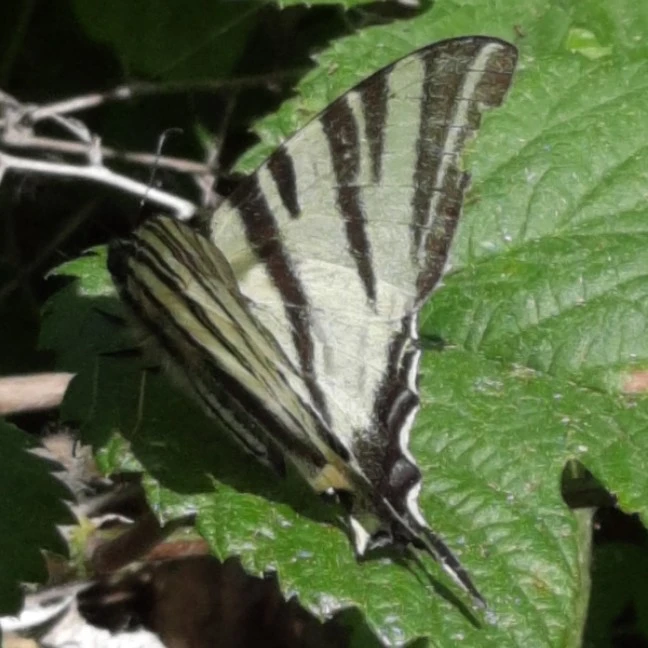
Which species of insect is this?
Iphiclides podalirius
